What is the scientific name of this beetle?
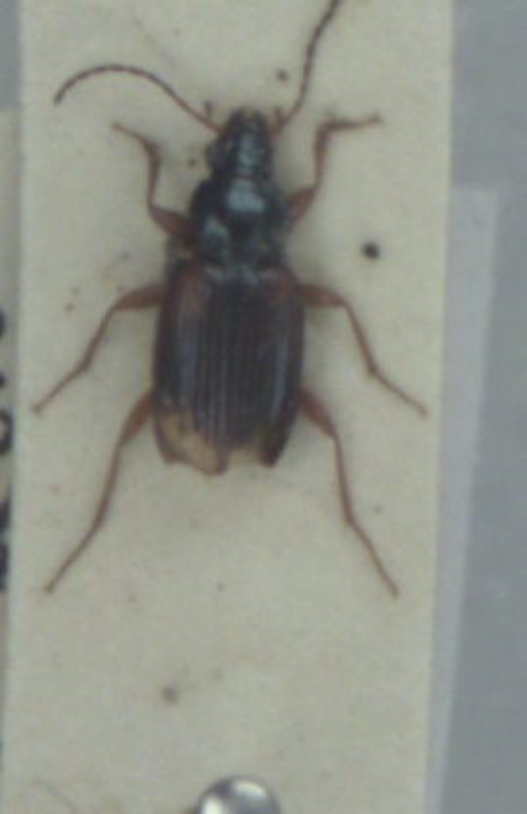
Ocys harpaloides
